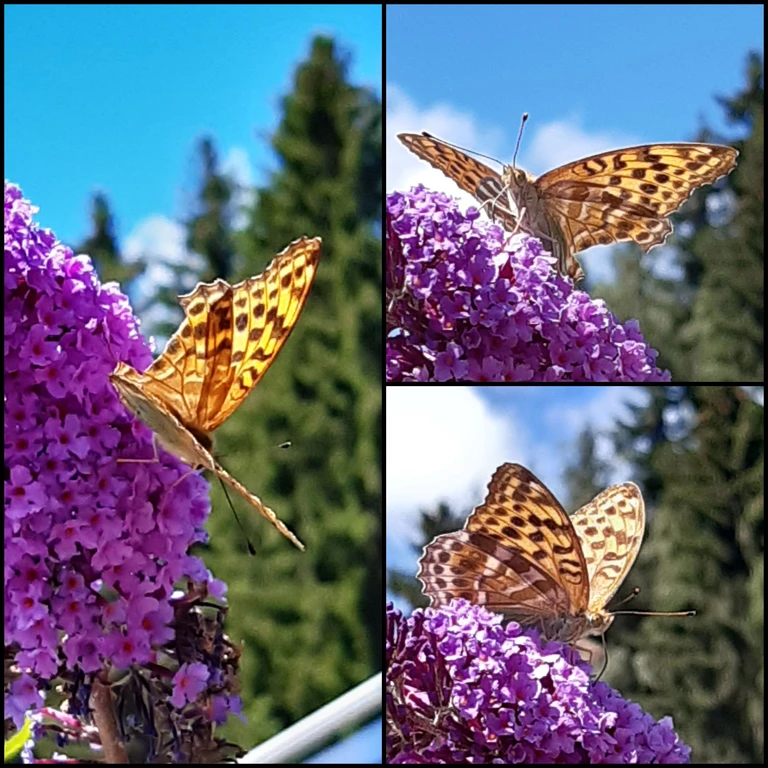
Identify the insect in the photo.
Argynnis paphia
